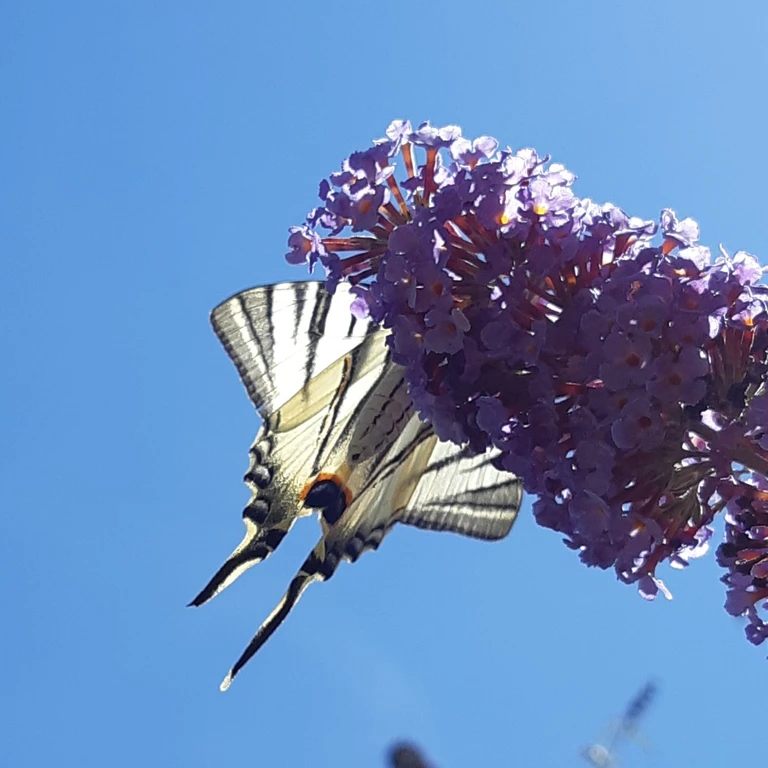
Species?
Iphiclides podalirius
